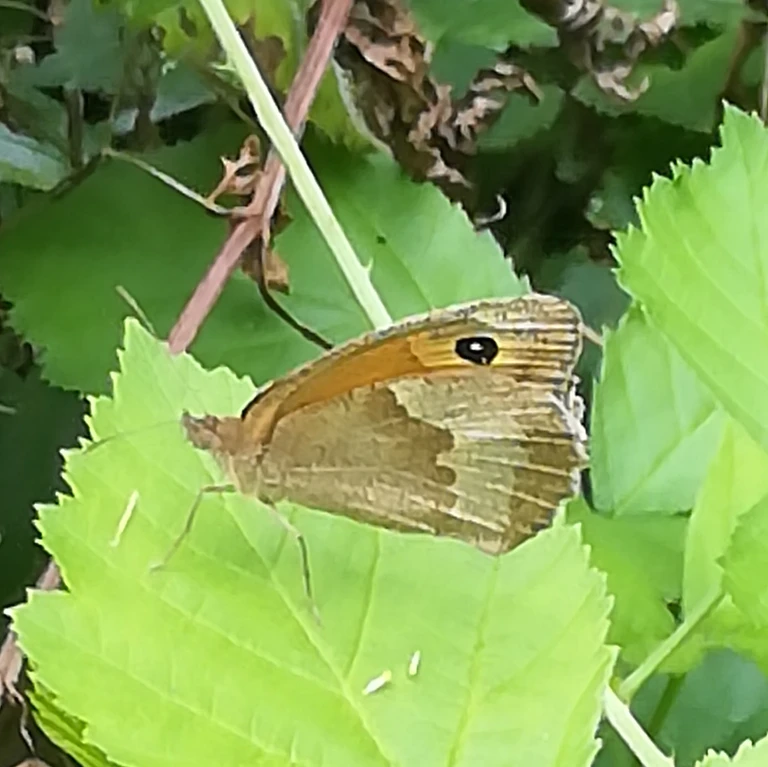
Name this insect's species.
Maniola jurtina
